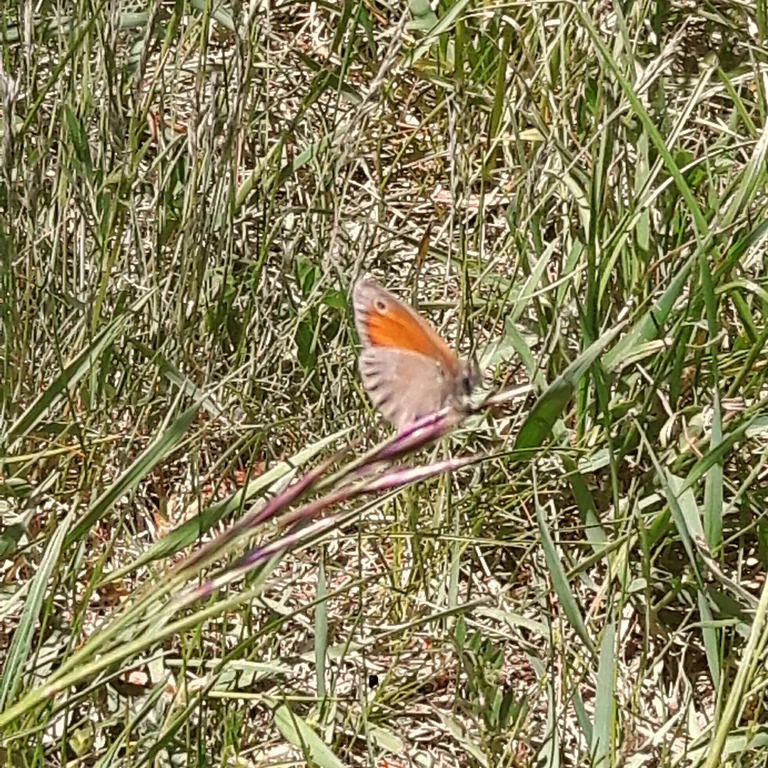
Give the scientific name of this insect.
Coenonympha pamphilus
